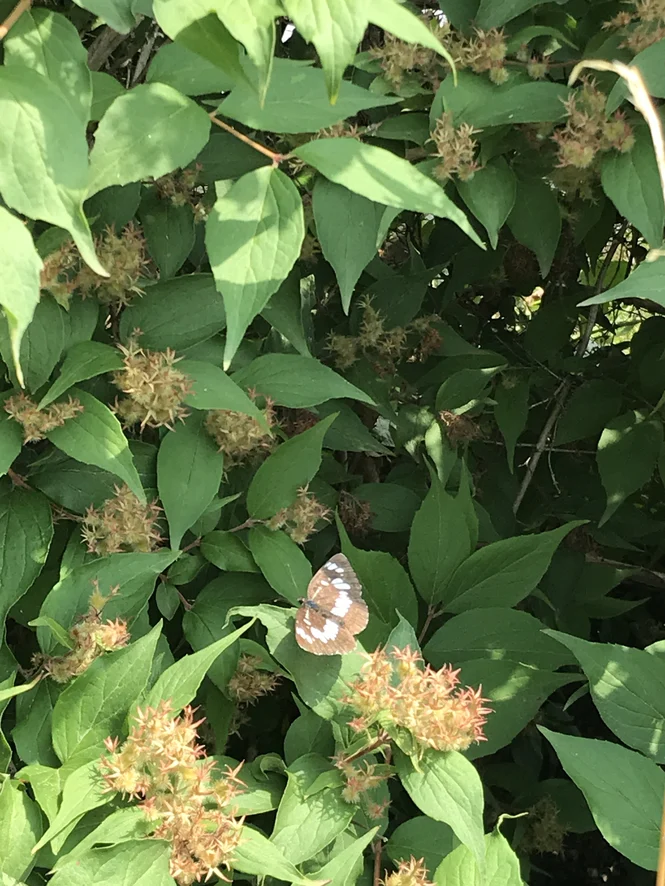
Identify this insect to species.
Neptis rivularis
